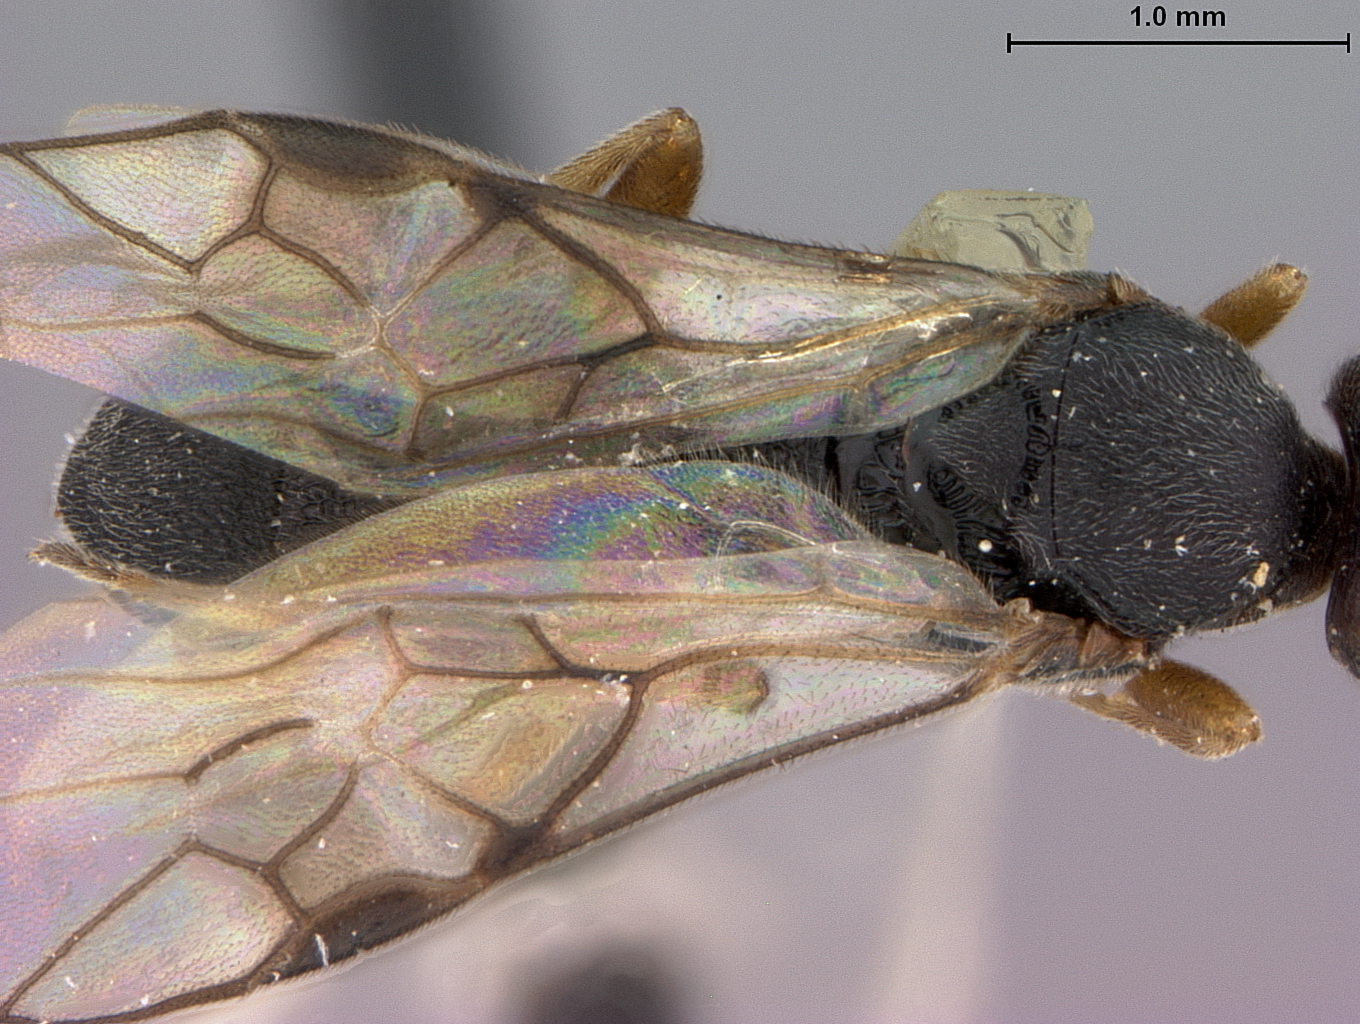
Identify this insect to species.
Phanerotoma toreutae
